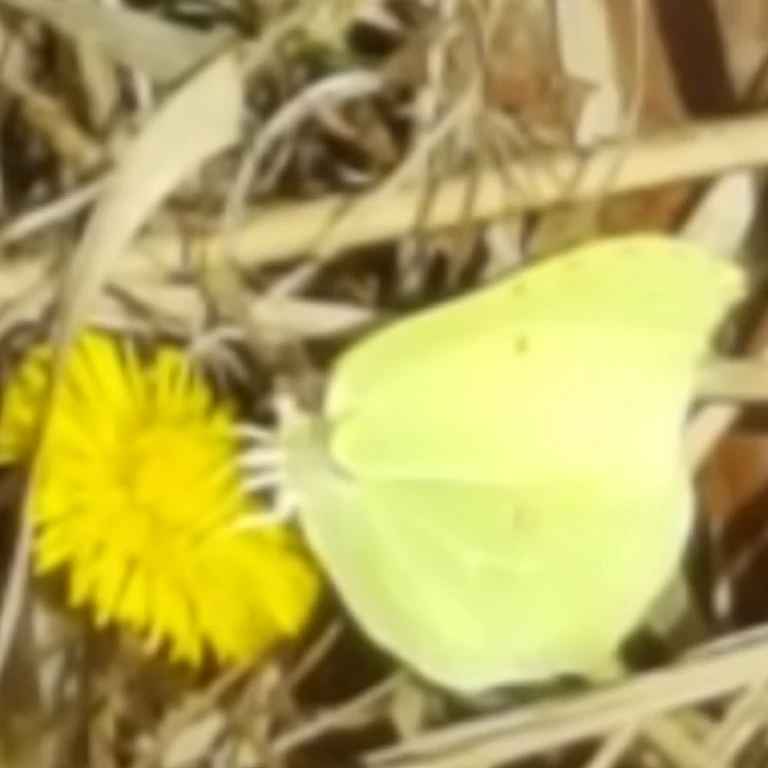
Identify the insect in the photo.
Gonepteryx rhamni
